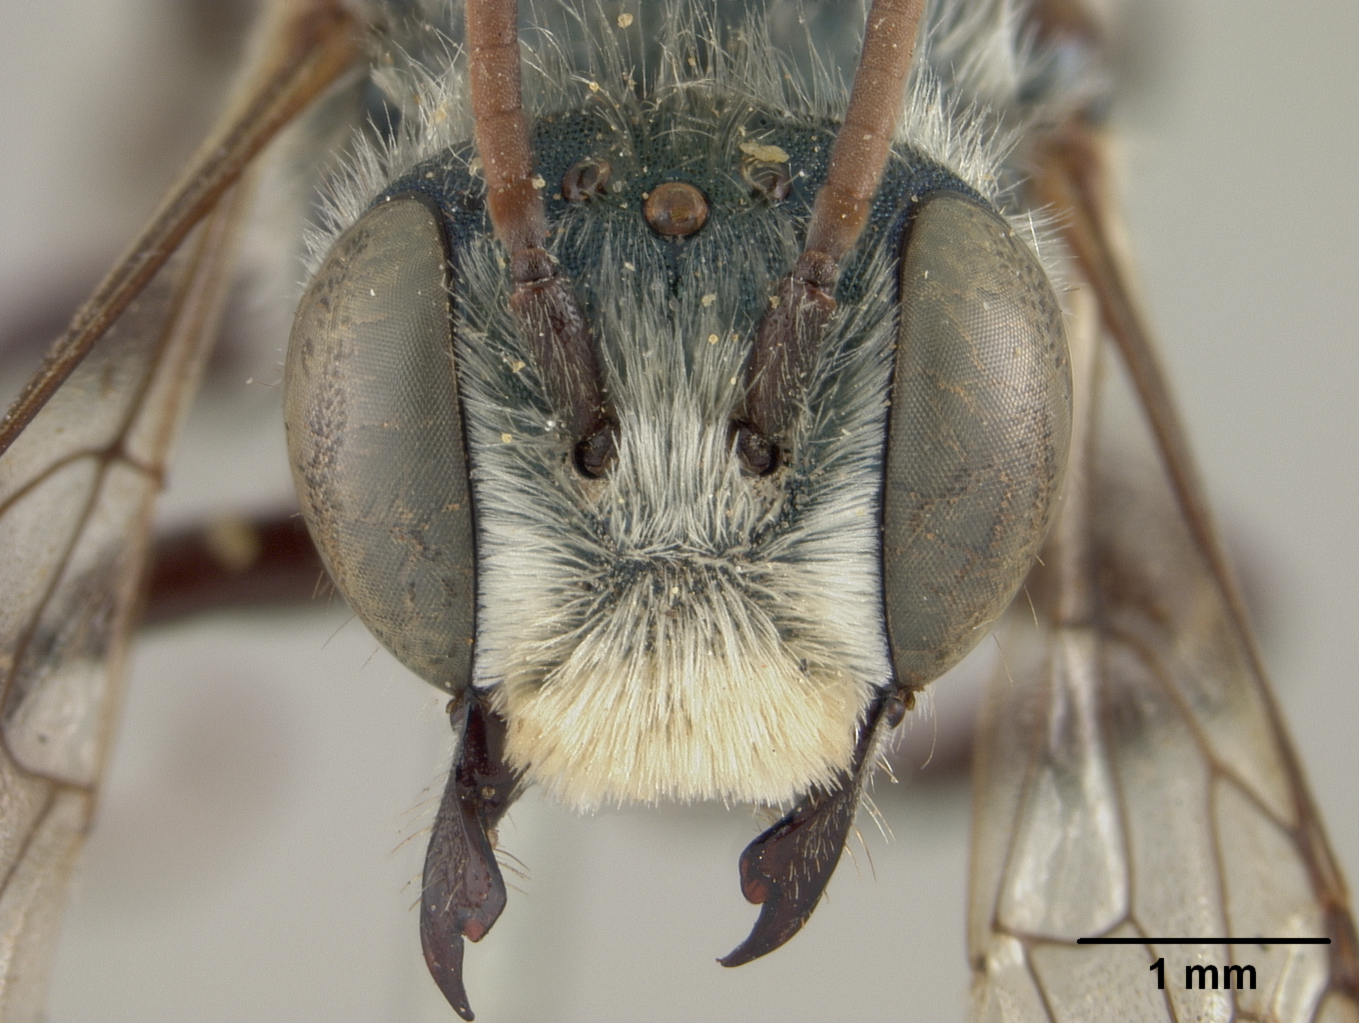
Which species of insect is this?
Osmia nifoata
